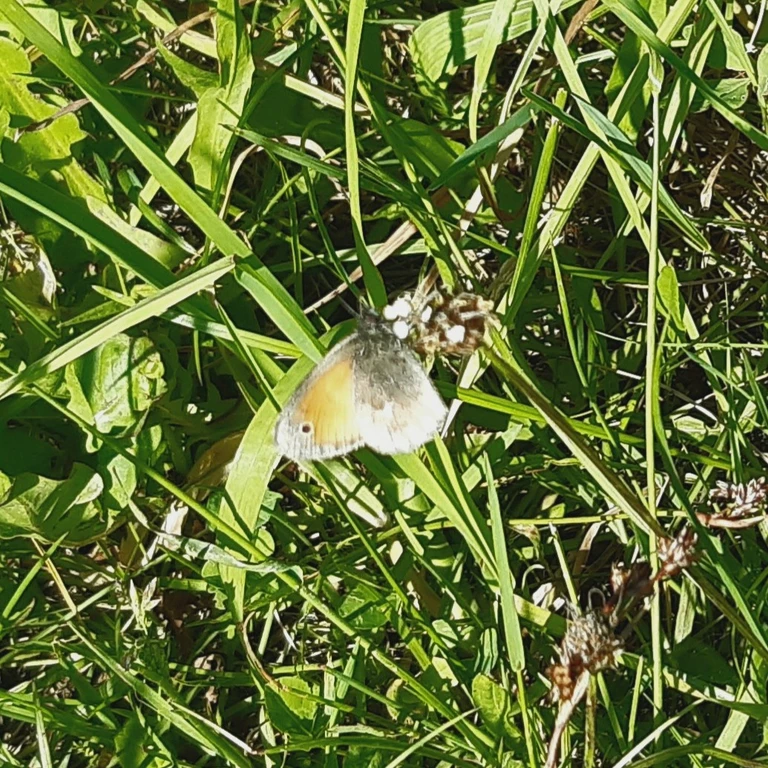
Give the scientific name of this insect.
Coenonympha pamphilus
